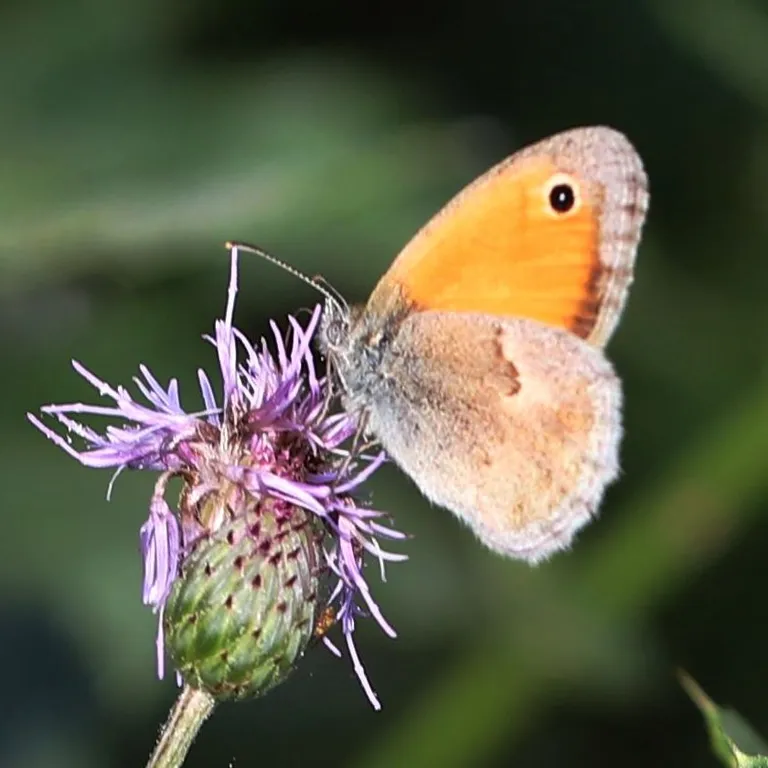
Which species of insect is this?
Coenonympha pamphilus
